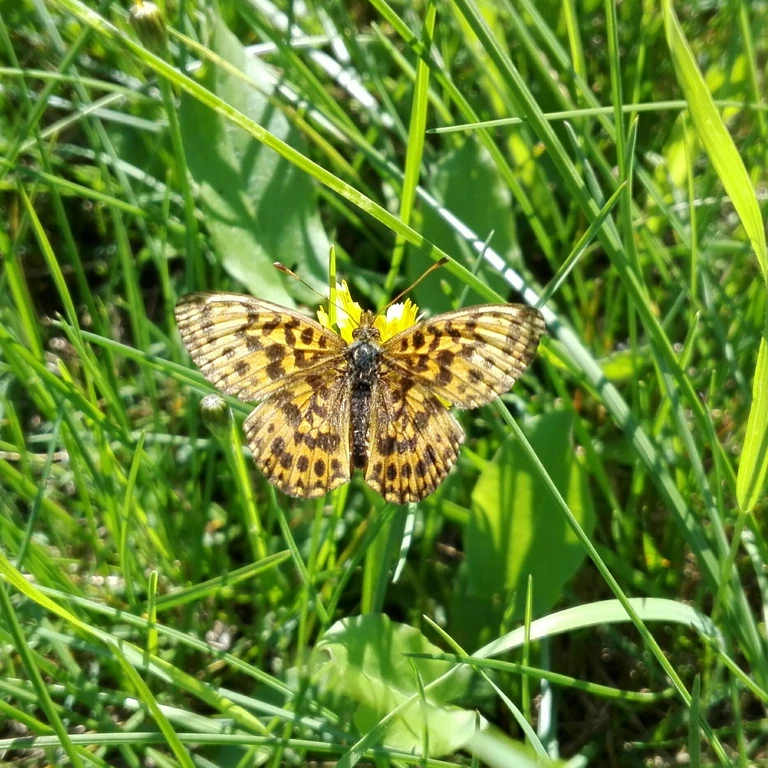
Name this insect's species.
Boloria dia
